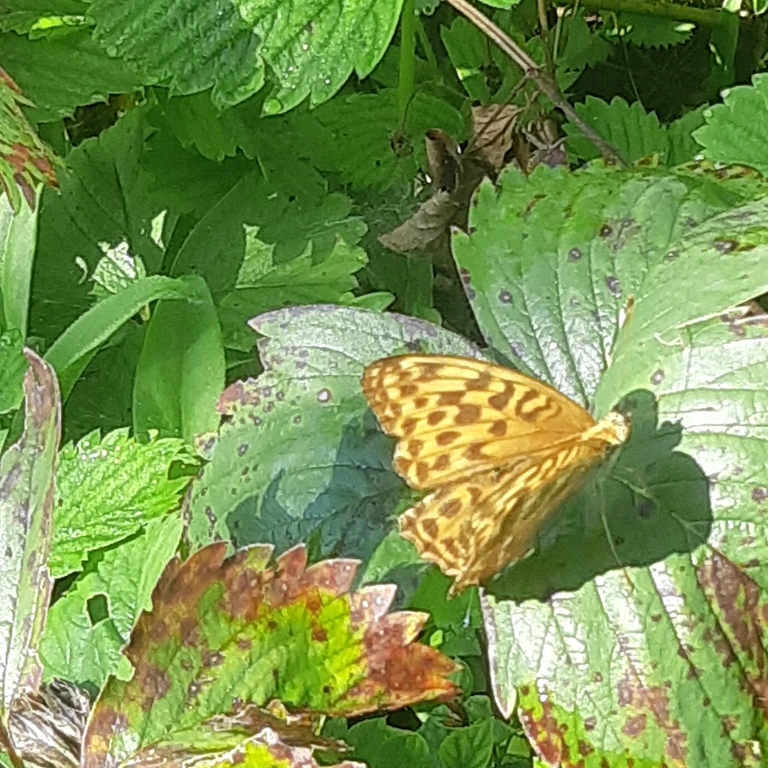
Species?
Argynnis paphia
